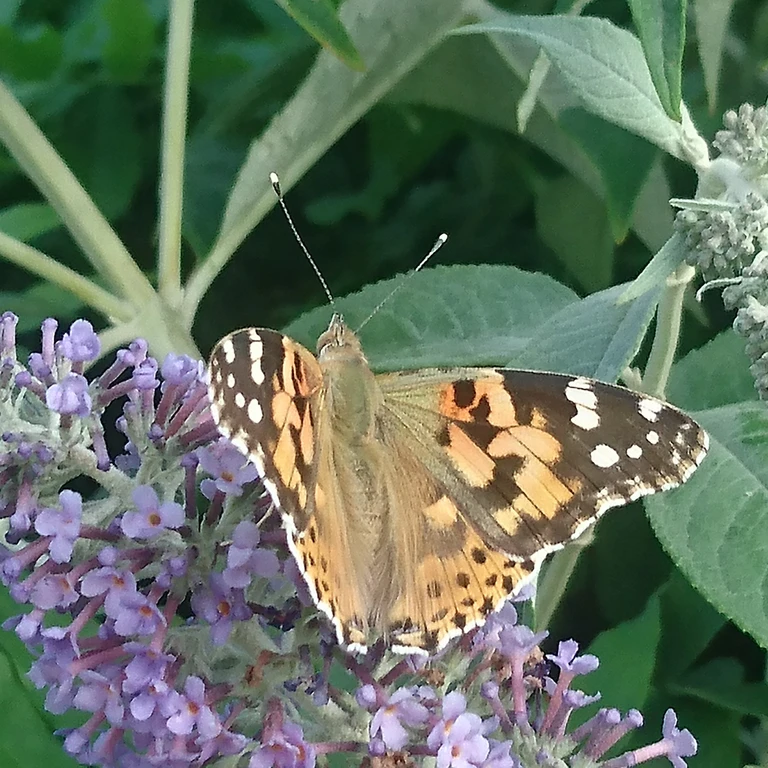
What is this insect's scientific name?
Vanessa cardui
